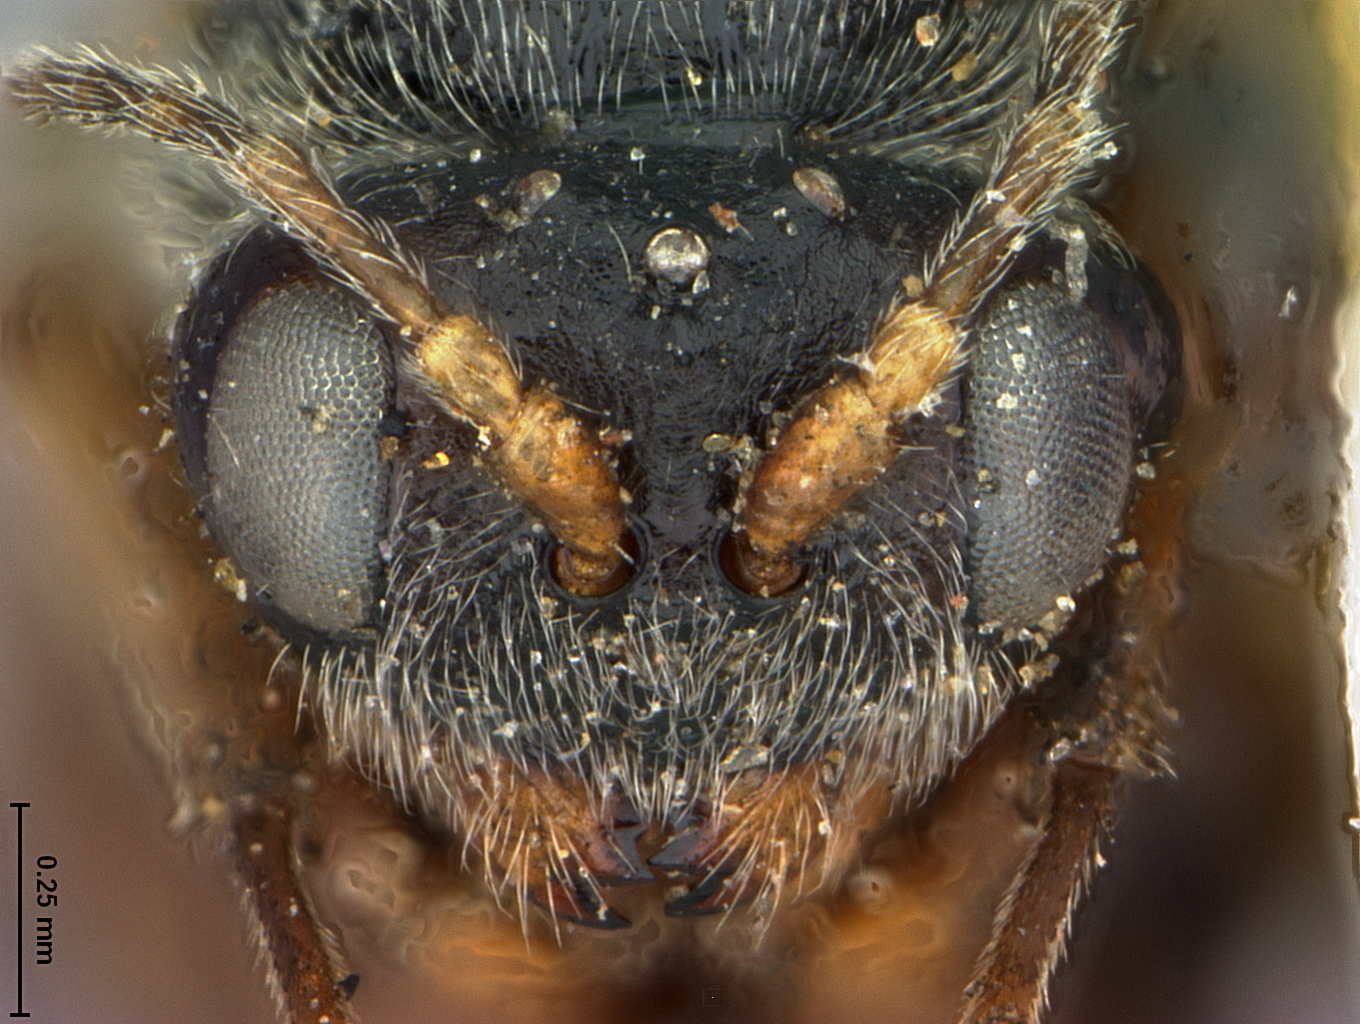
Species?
Andricus biconicus
